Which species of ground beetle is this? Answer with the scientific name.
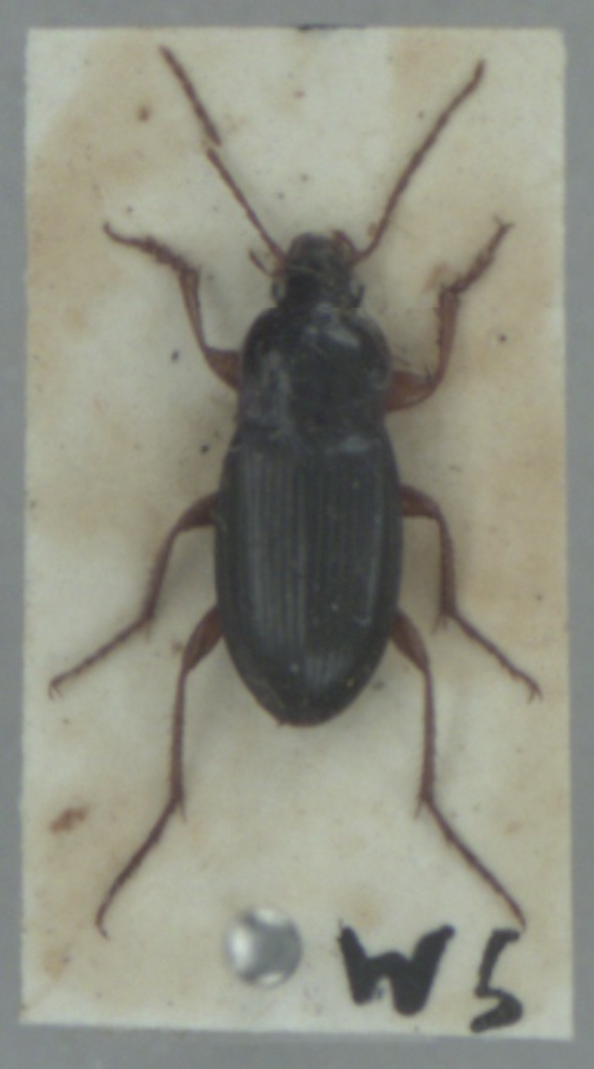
Calathus erratus
